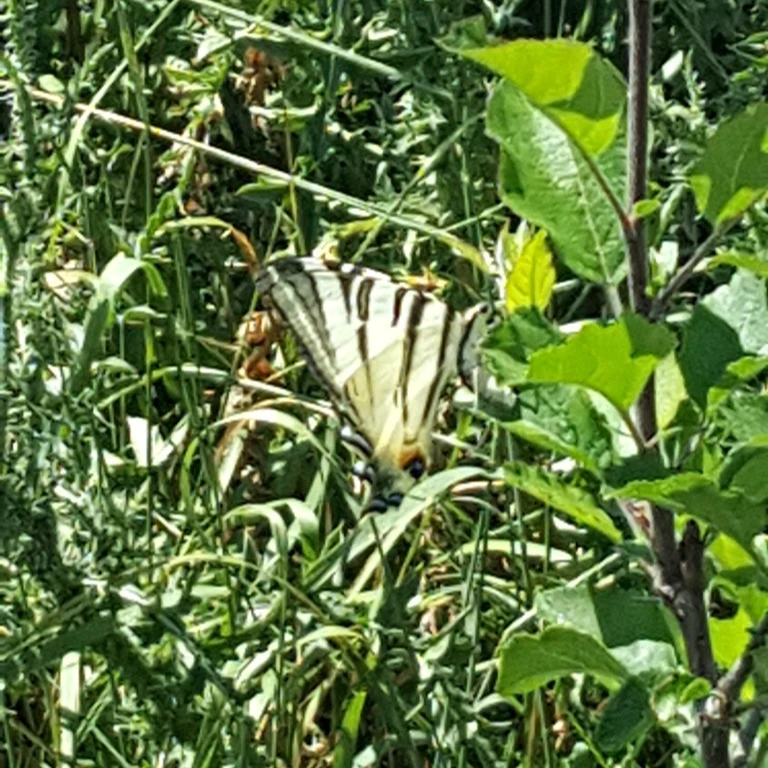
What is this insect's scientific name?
Iphiclides podalirius
